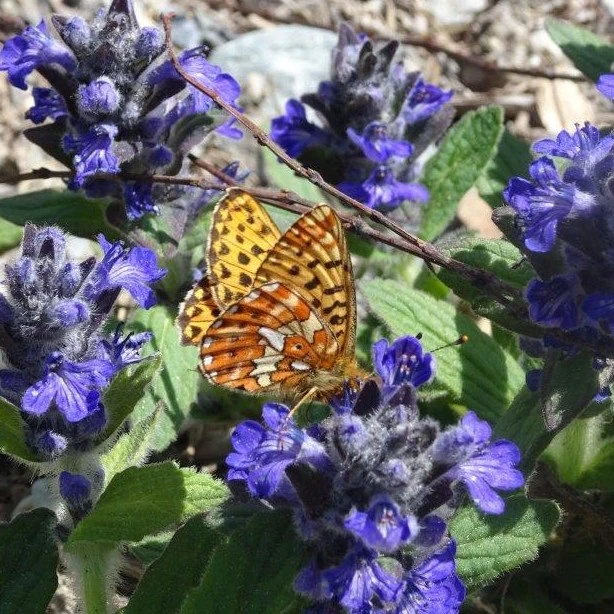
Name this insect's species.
Boloria euphrosyne (also Clossiana euphrosyne)
